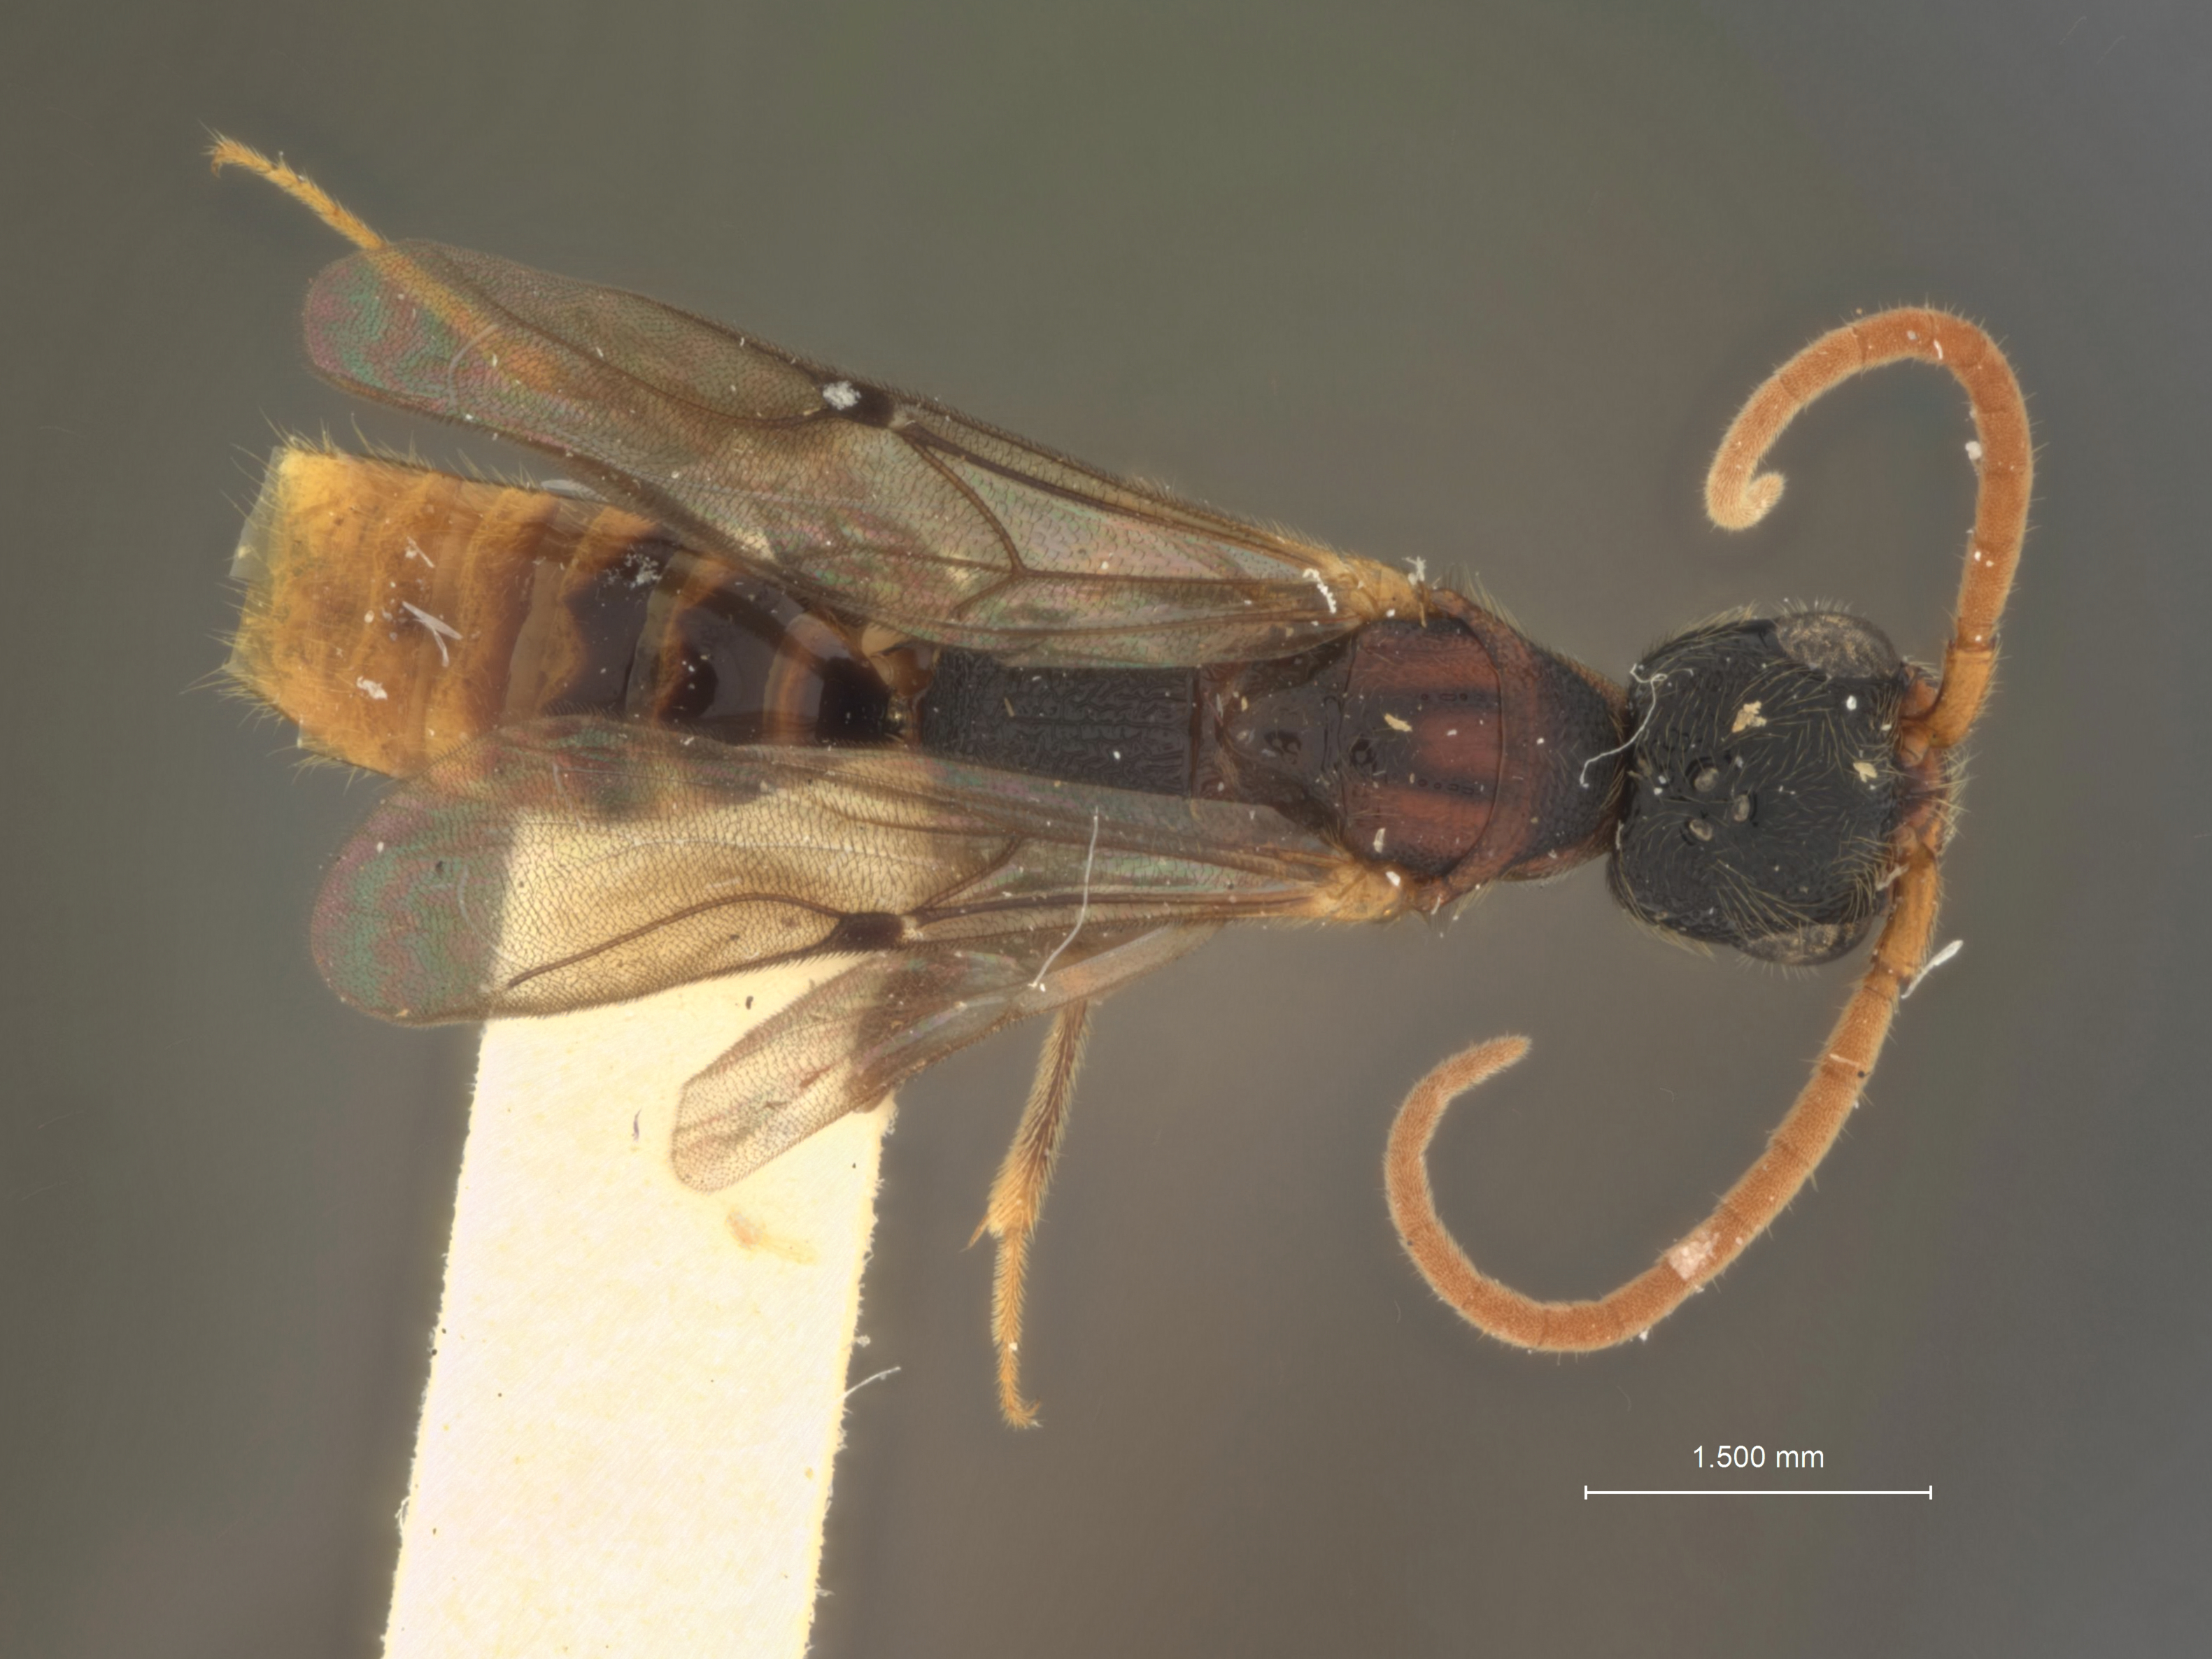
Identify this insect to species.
Pseudisobrachium pulcherrimum
